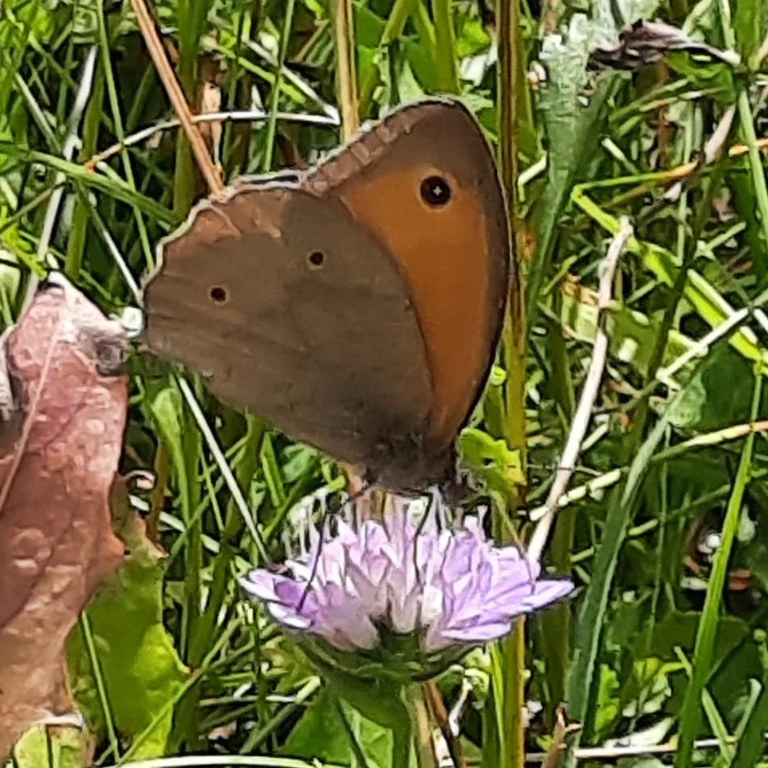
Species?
Maniola jurtina
